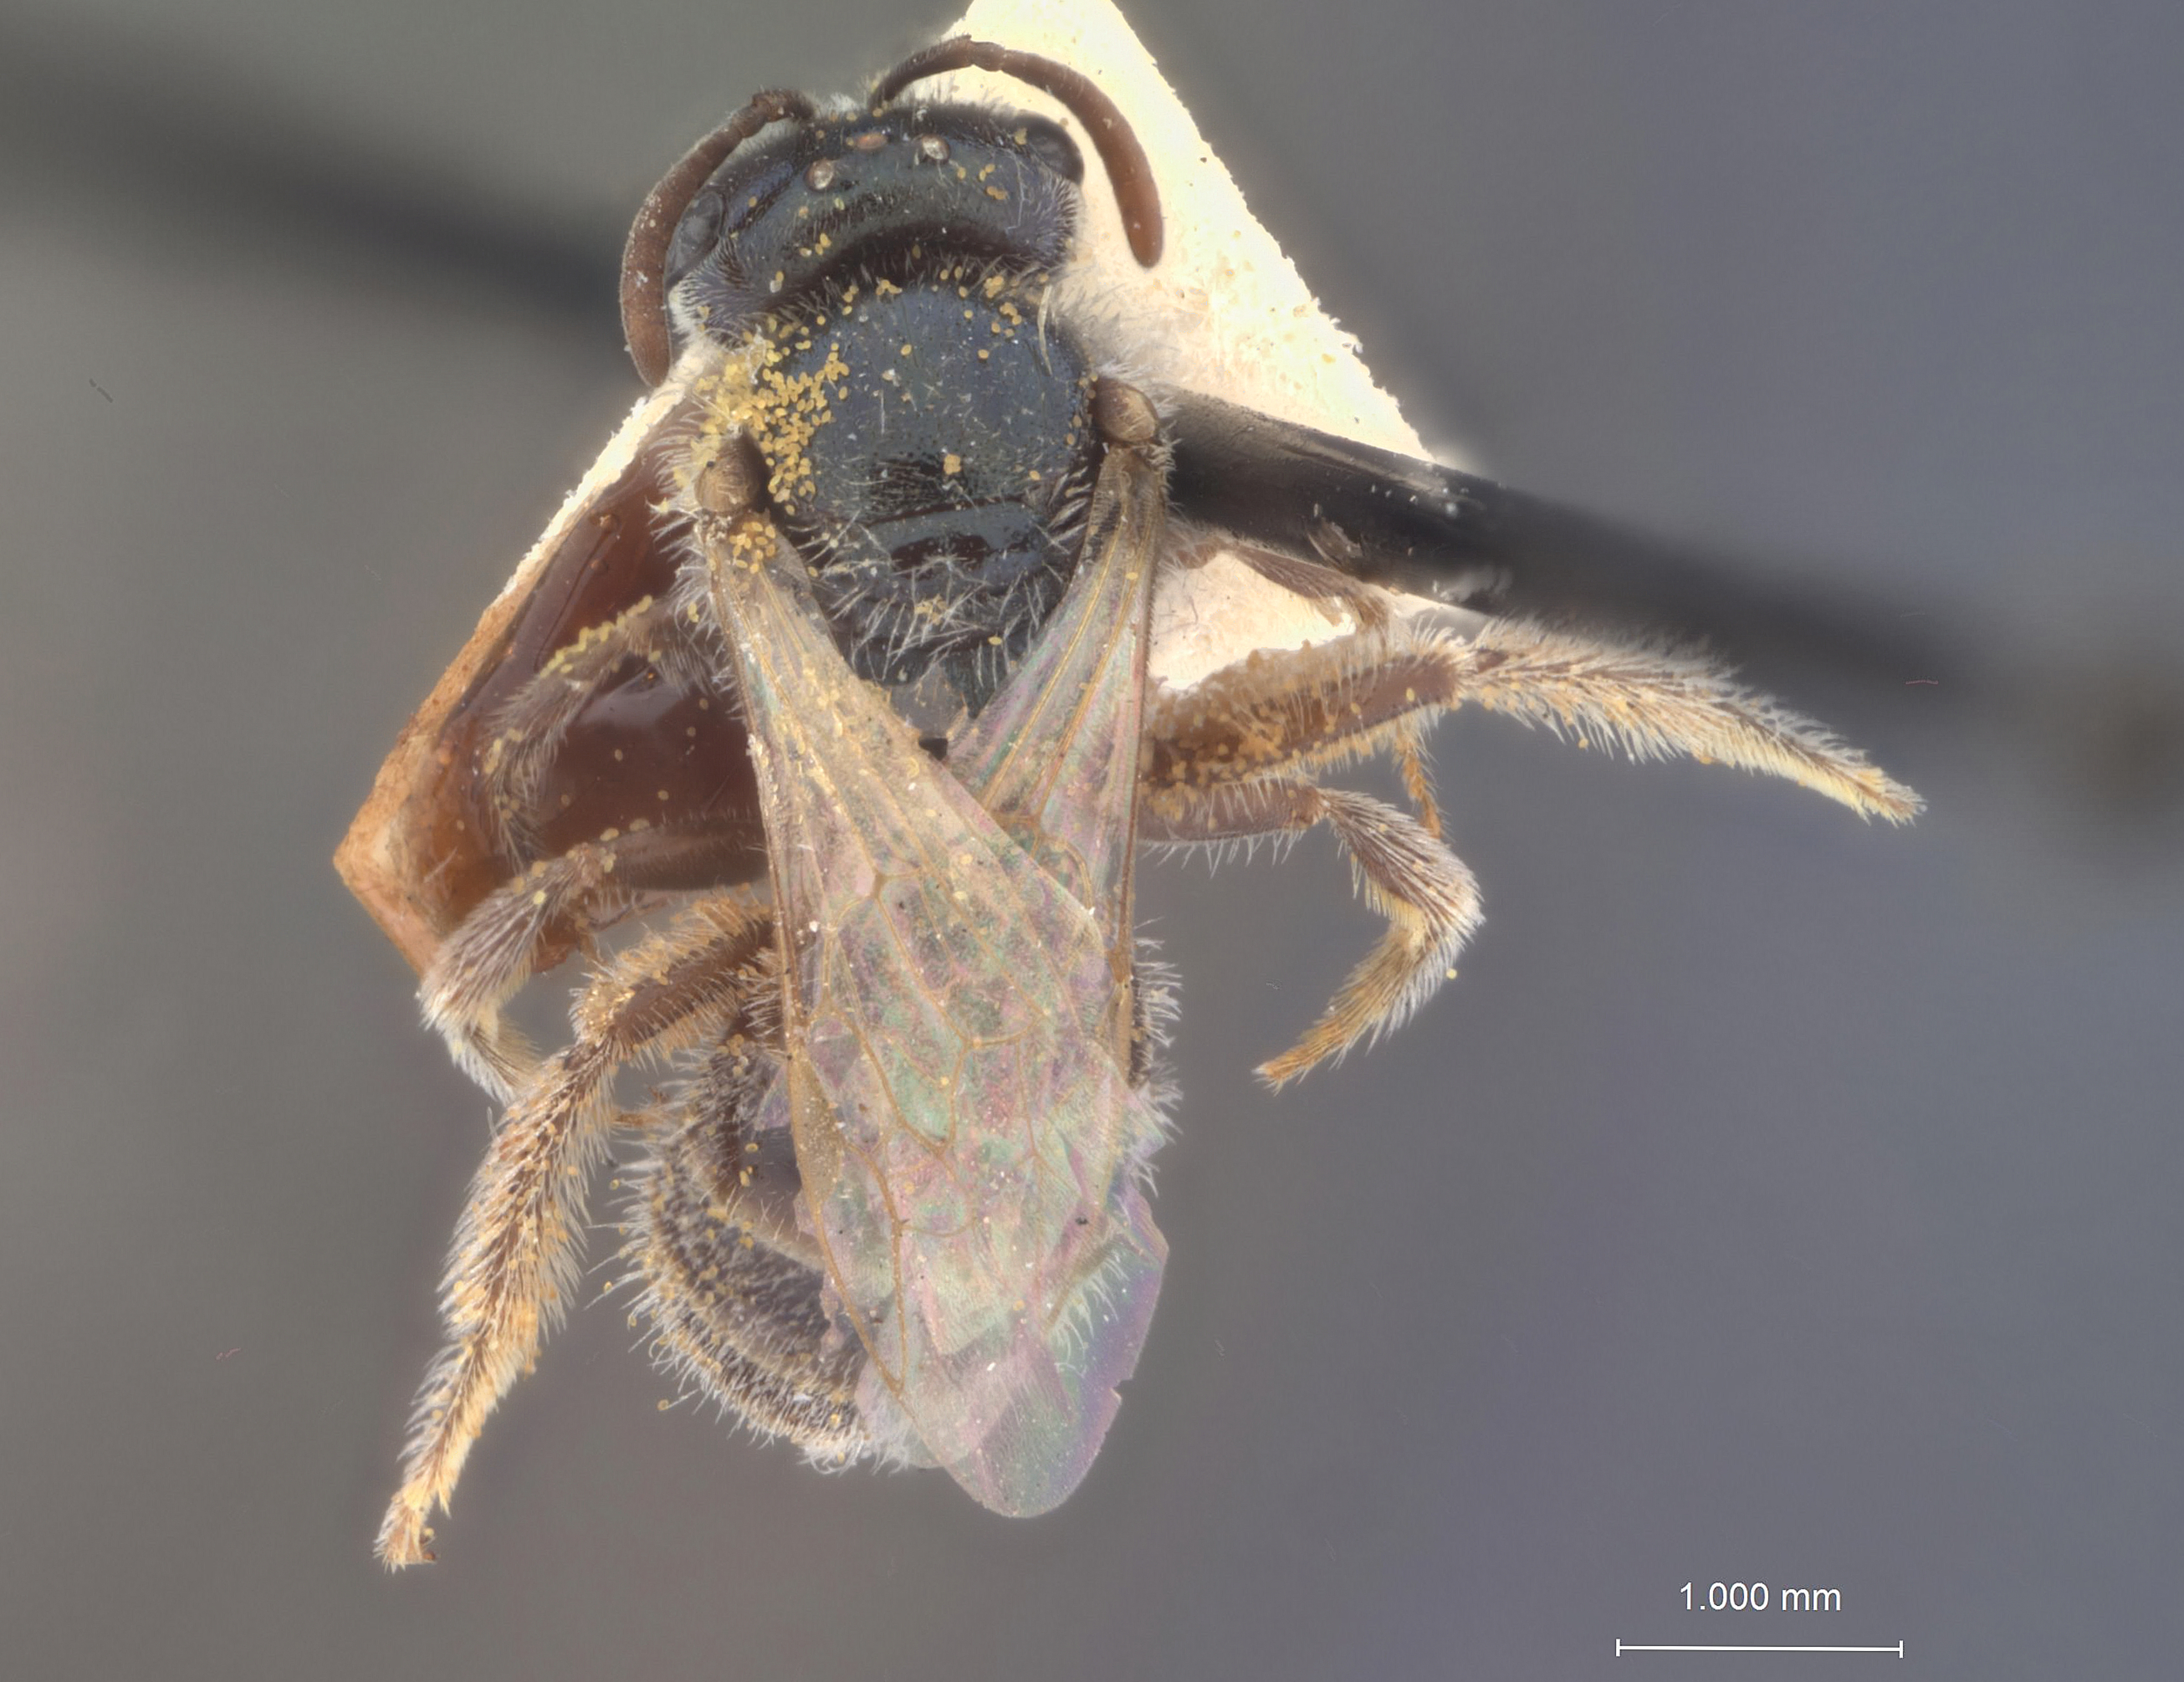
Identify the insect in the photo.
Halictus politissimus
